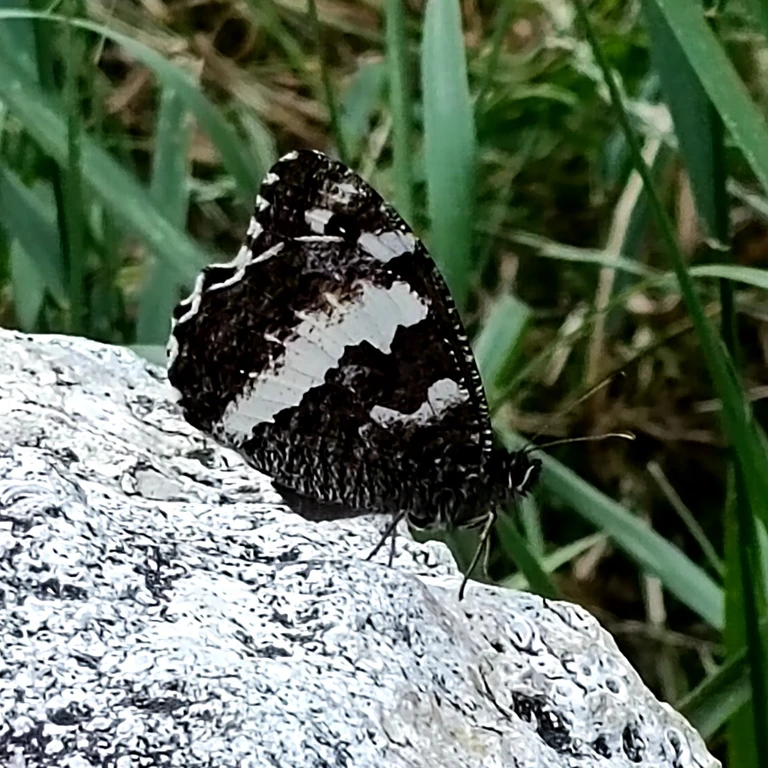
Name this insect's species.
Brintesia circe
